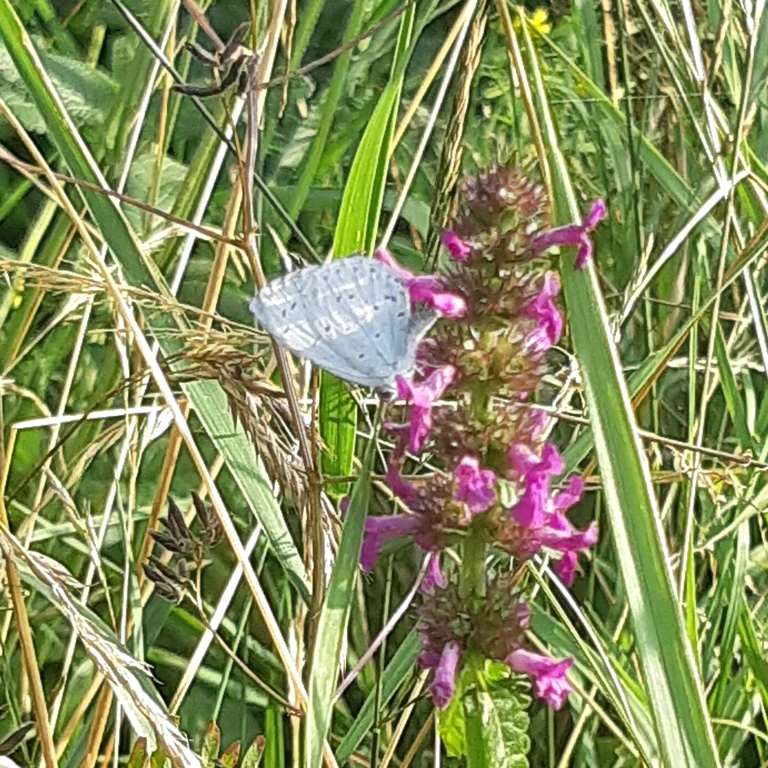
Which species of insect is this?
Celastrina argiolus
